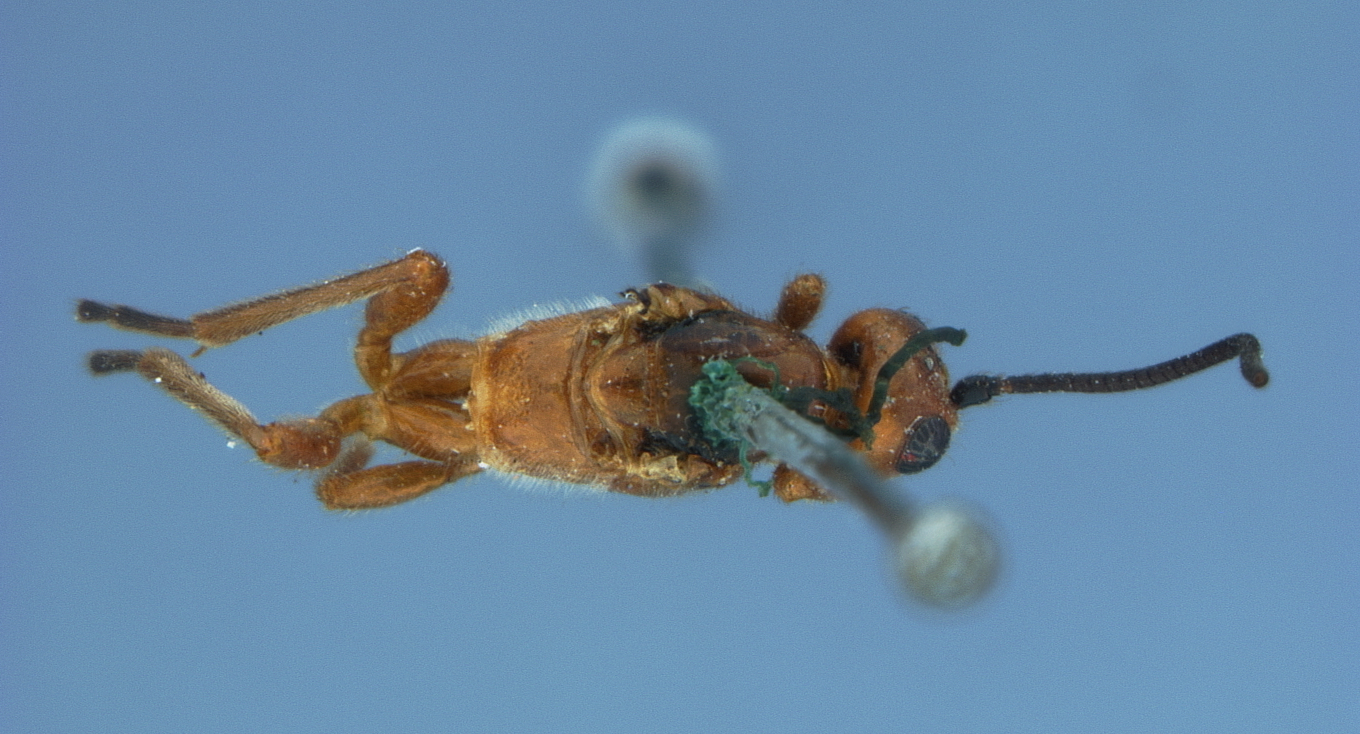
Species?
Bracon schwarzii
